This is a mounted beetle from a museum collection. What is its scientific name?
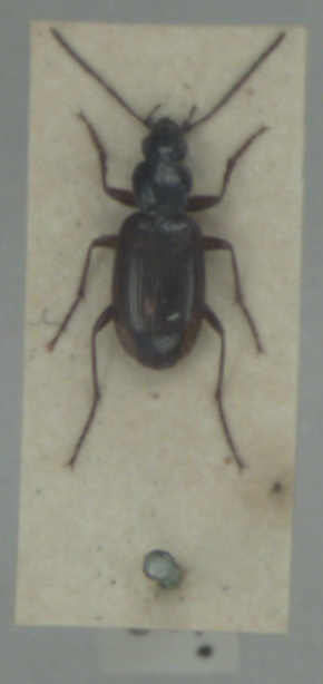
Agonum thoreyi
